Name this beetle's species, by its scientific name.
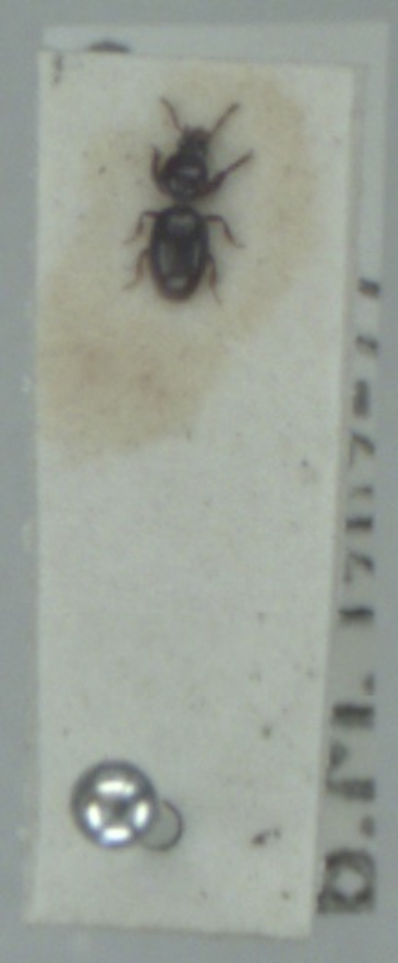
Dyschirius globosus
